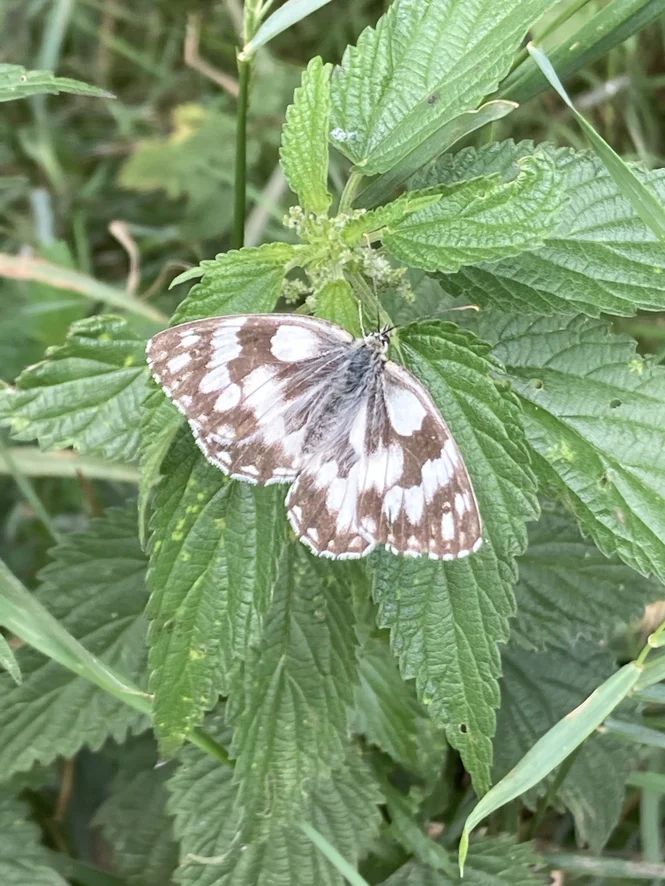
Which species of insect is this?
Melanargia galathea
